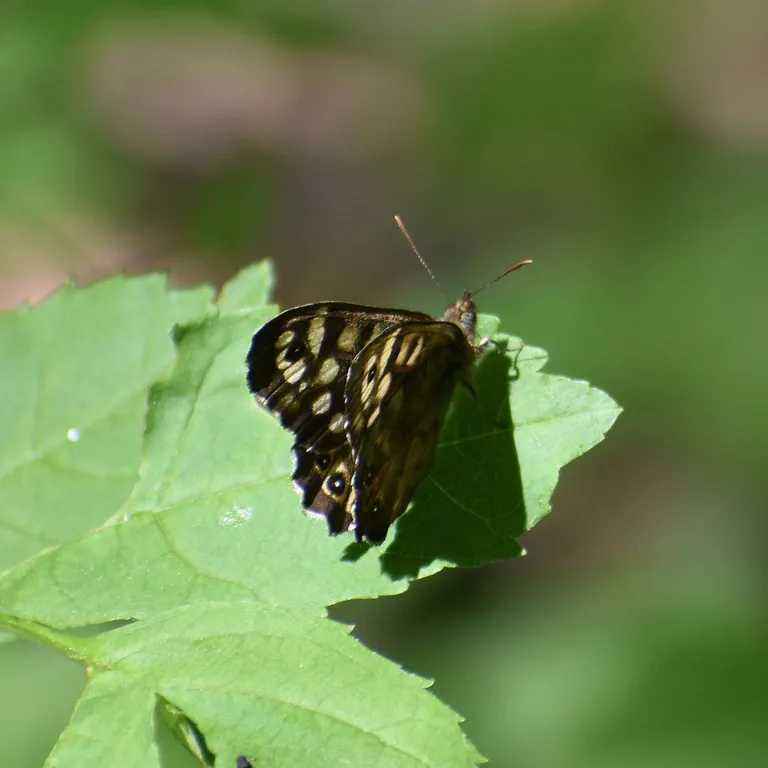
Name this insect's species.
Pararge aegeria
